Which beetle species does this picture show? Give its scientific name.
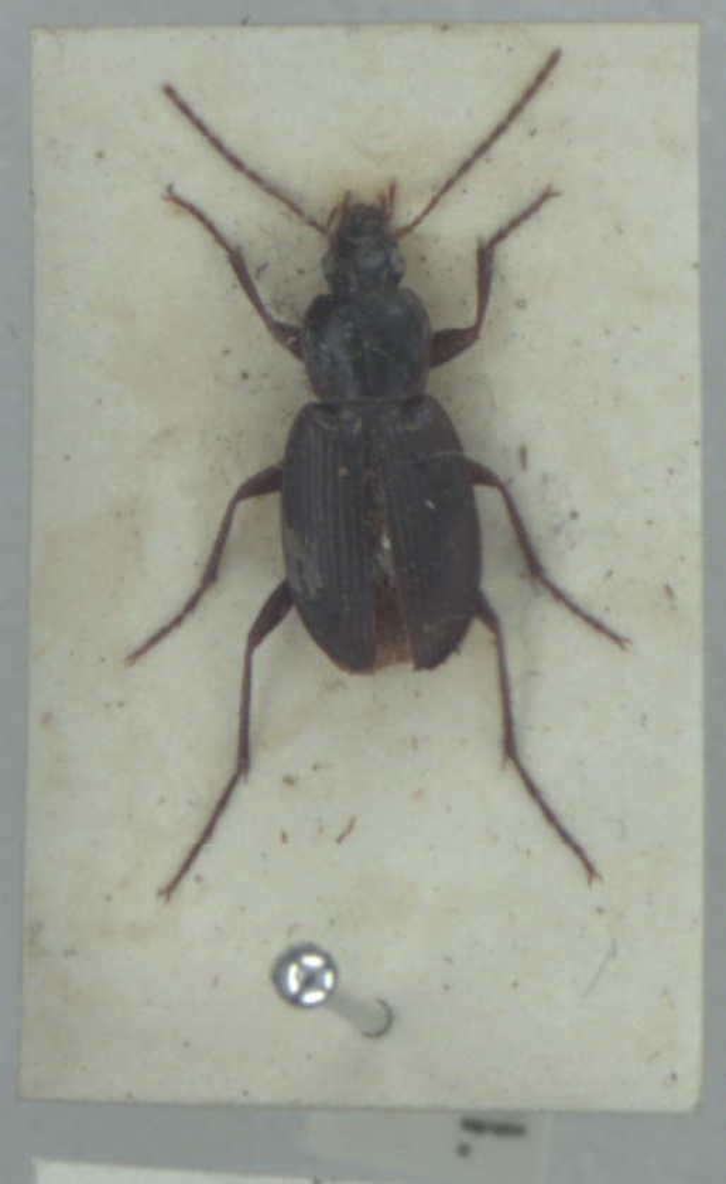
Calathus rotundicollis
